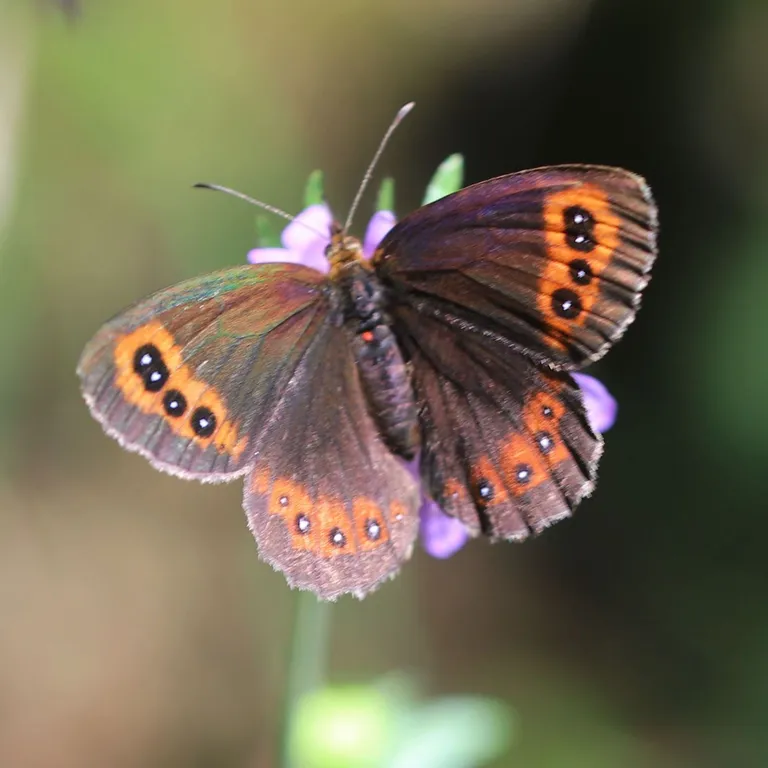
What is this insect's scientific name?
Erebia aethiops
